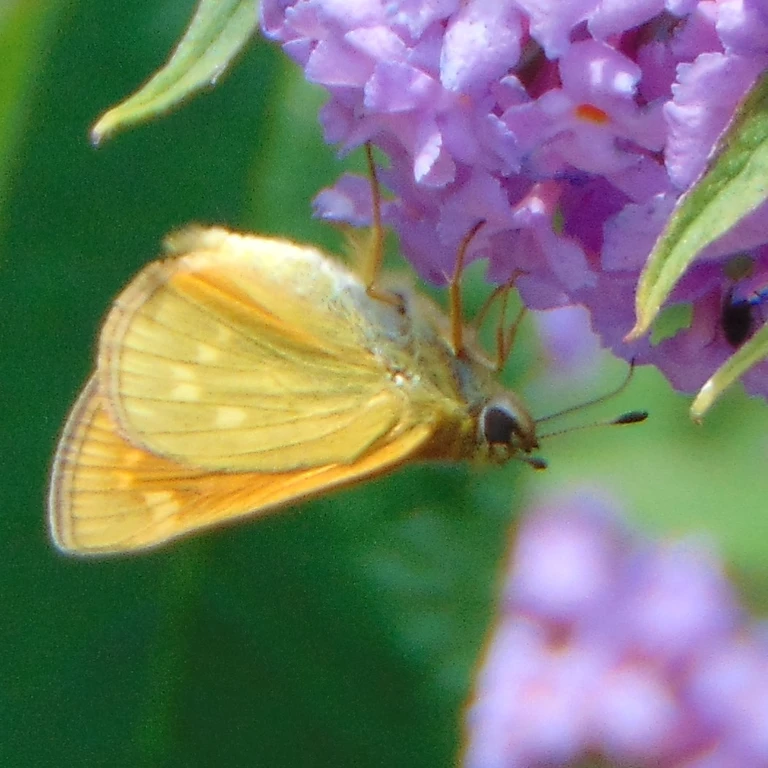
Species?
Ochlodes sylvanus (also Ochlodes venata)
